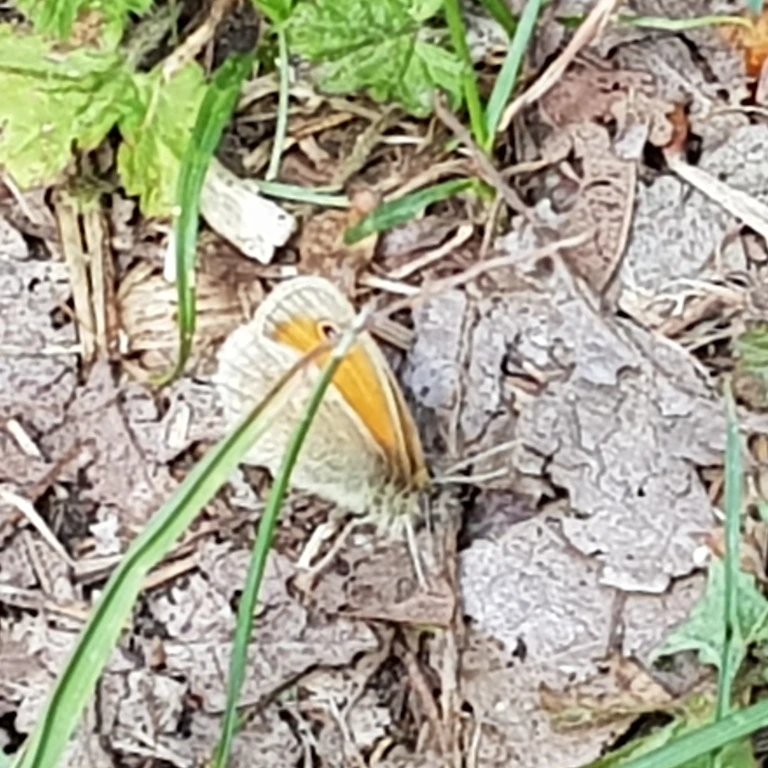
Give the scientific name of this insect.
Coenonympha pamphilus
